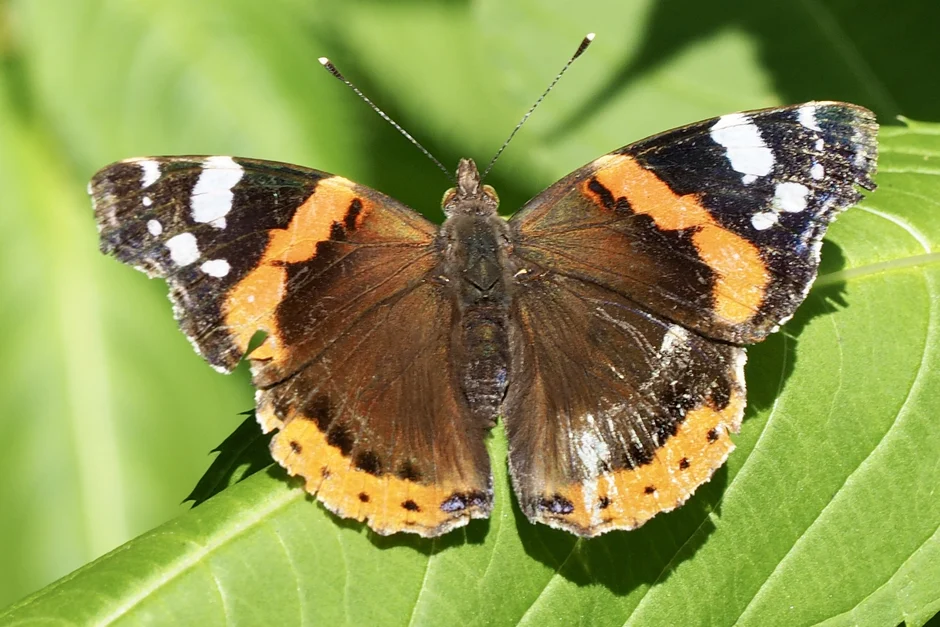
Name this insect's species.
Vanessa atalanta
